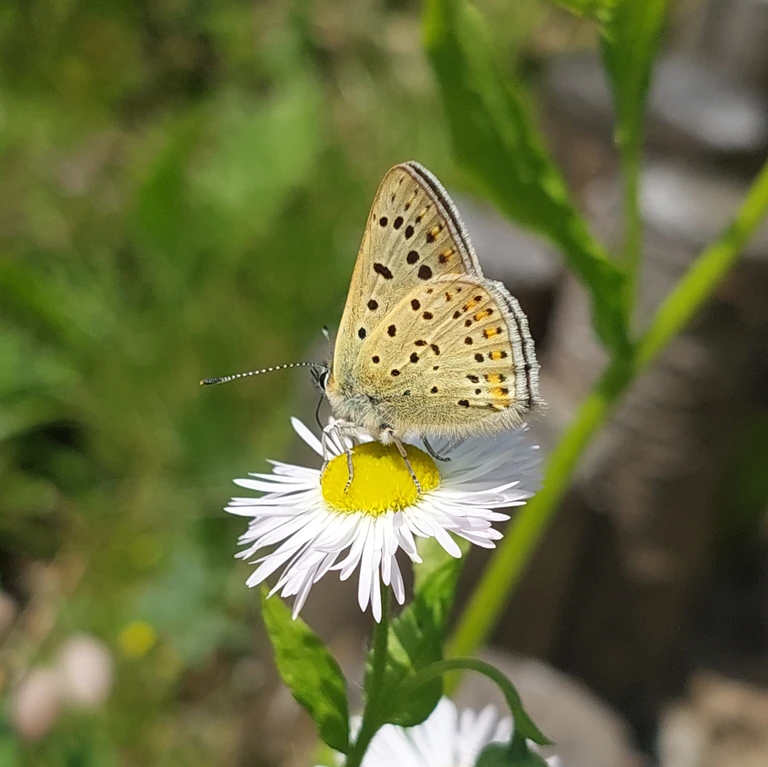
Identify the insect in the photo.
Lycaena tityrus (also Loweia tityrus)
